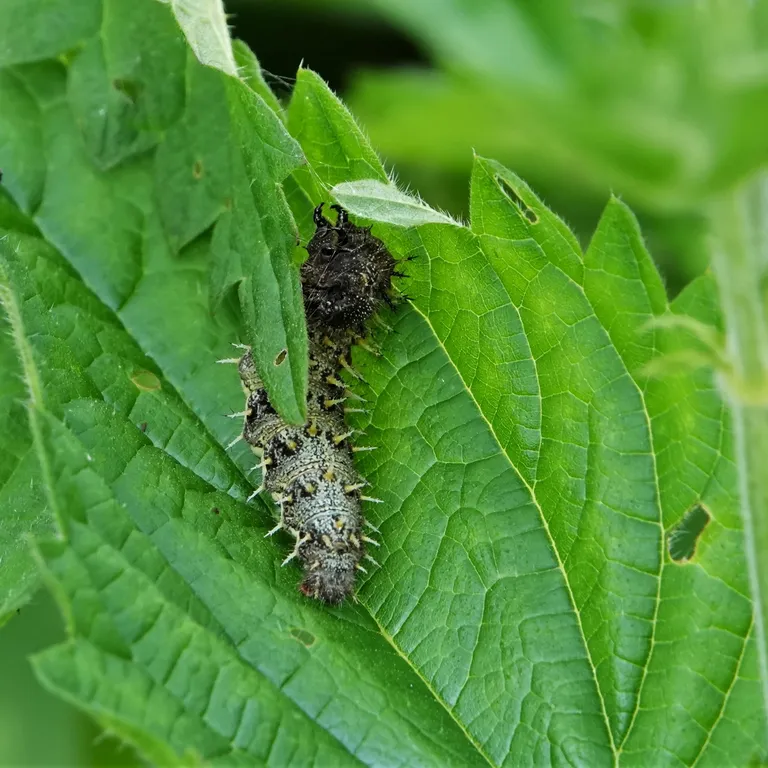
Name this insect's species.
Vanessa atalanta
